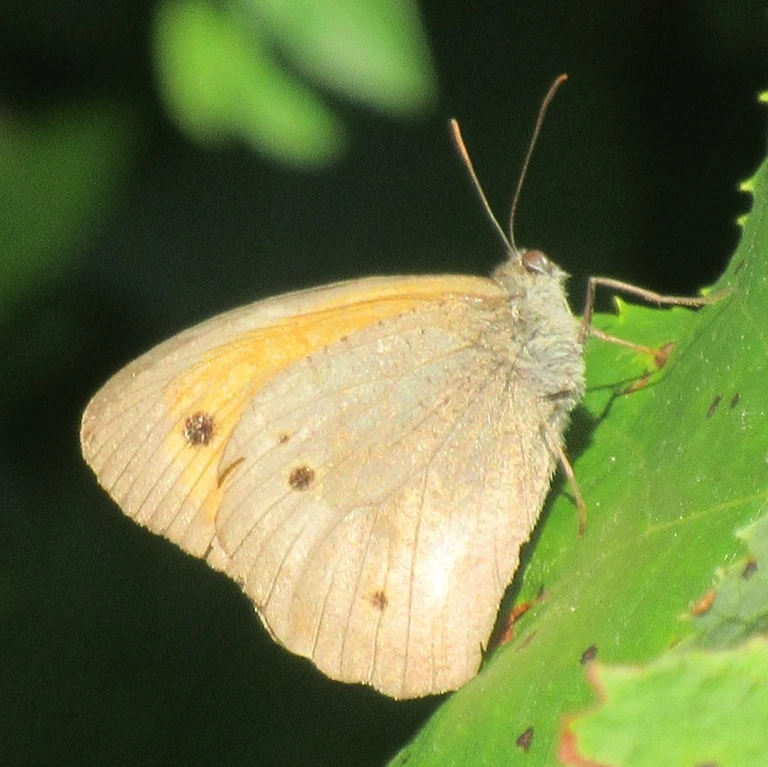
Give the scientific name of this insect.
Maniola jurtina
